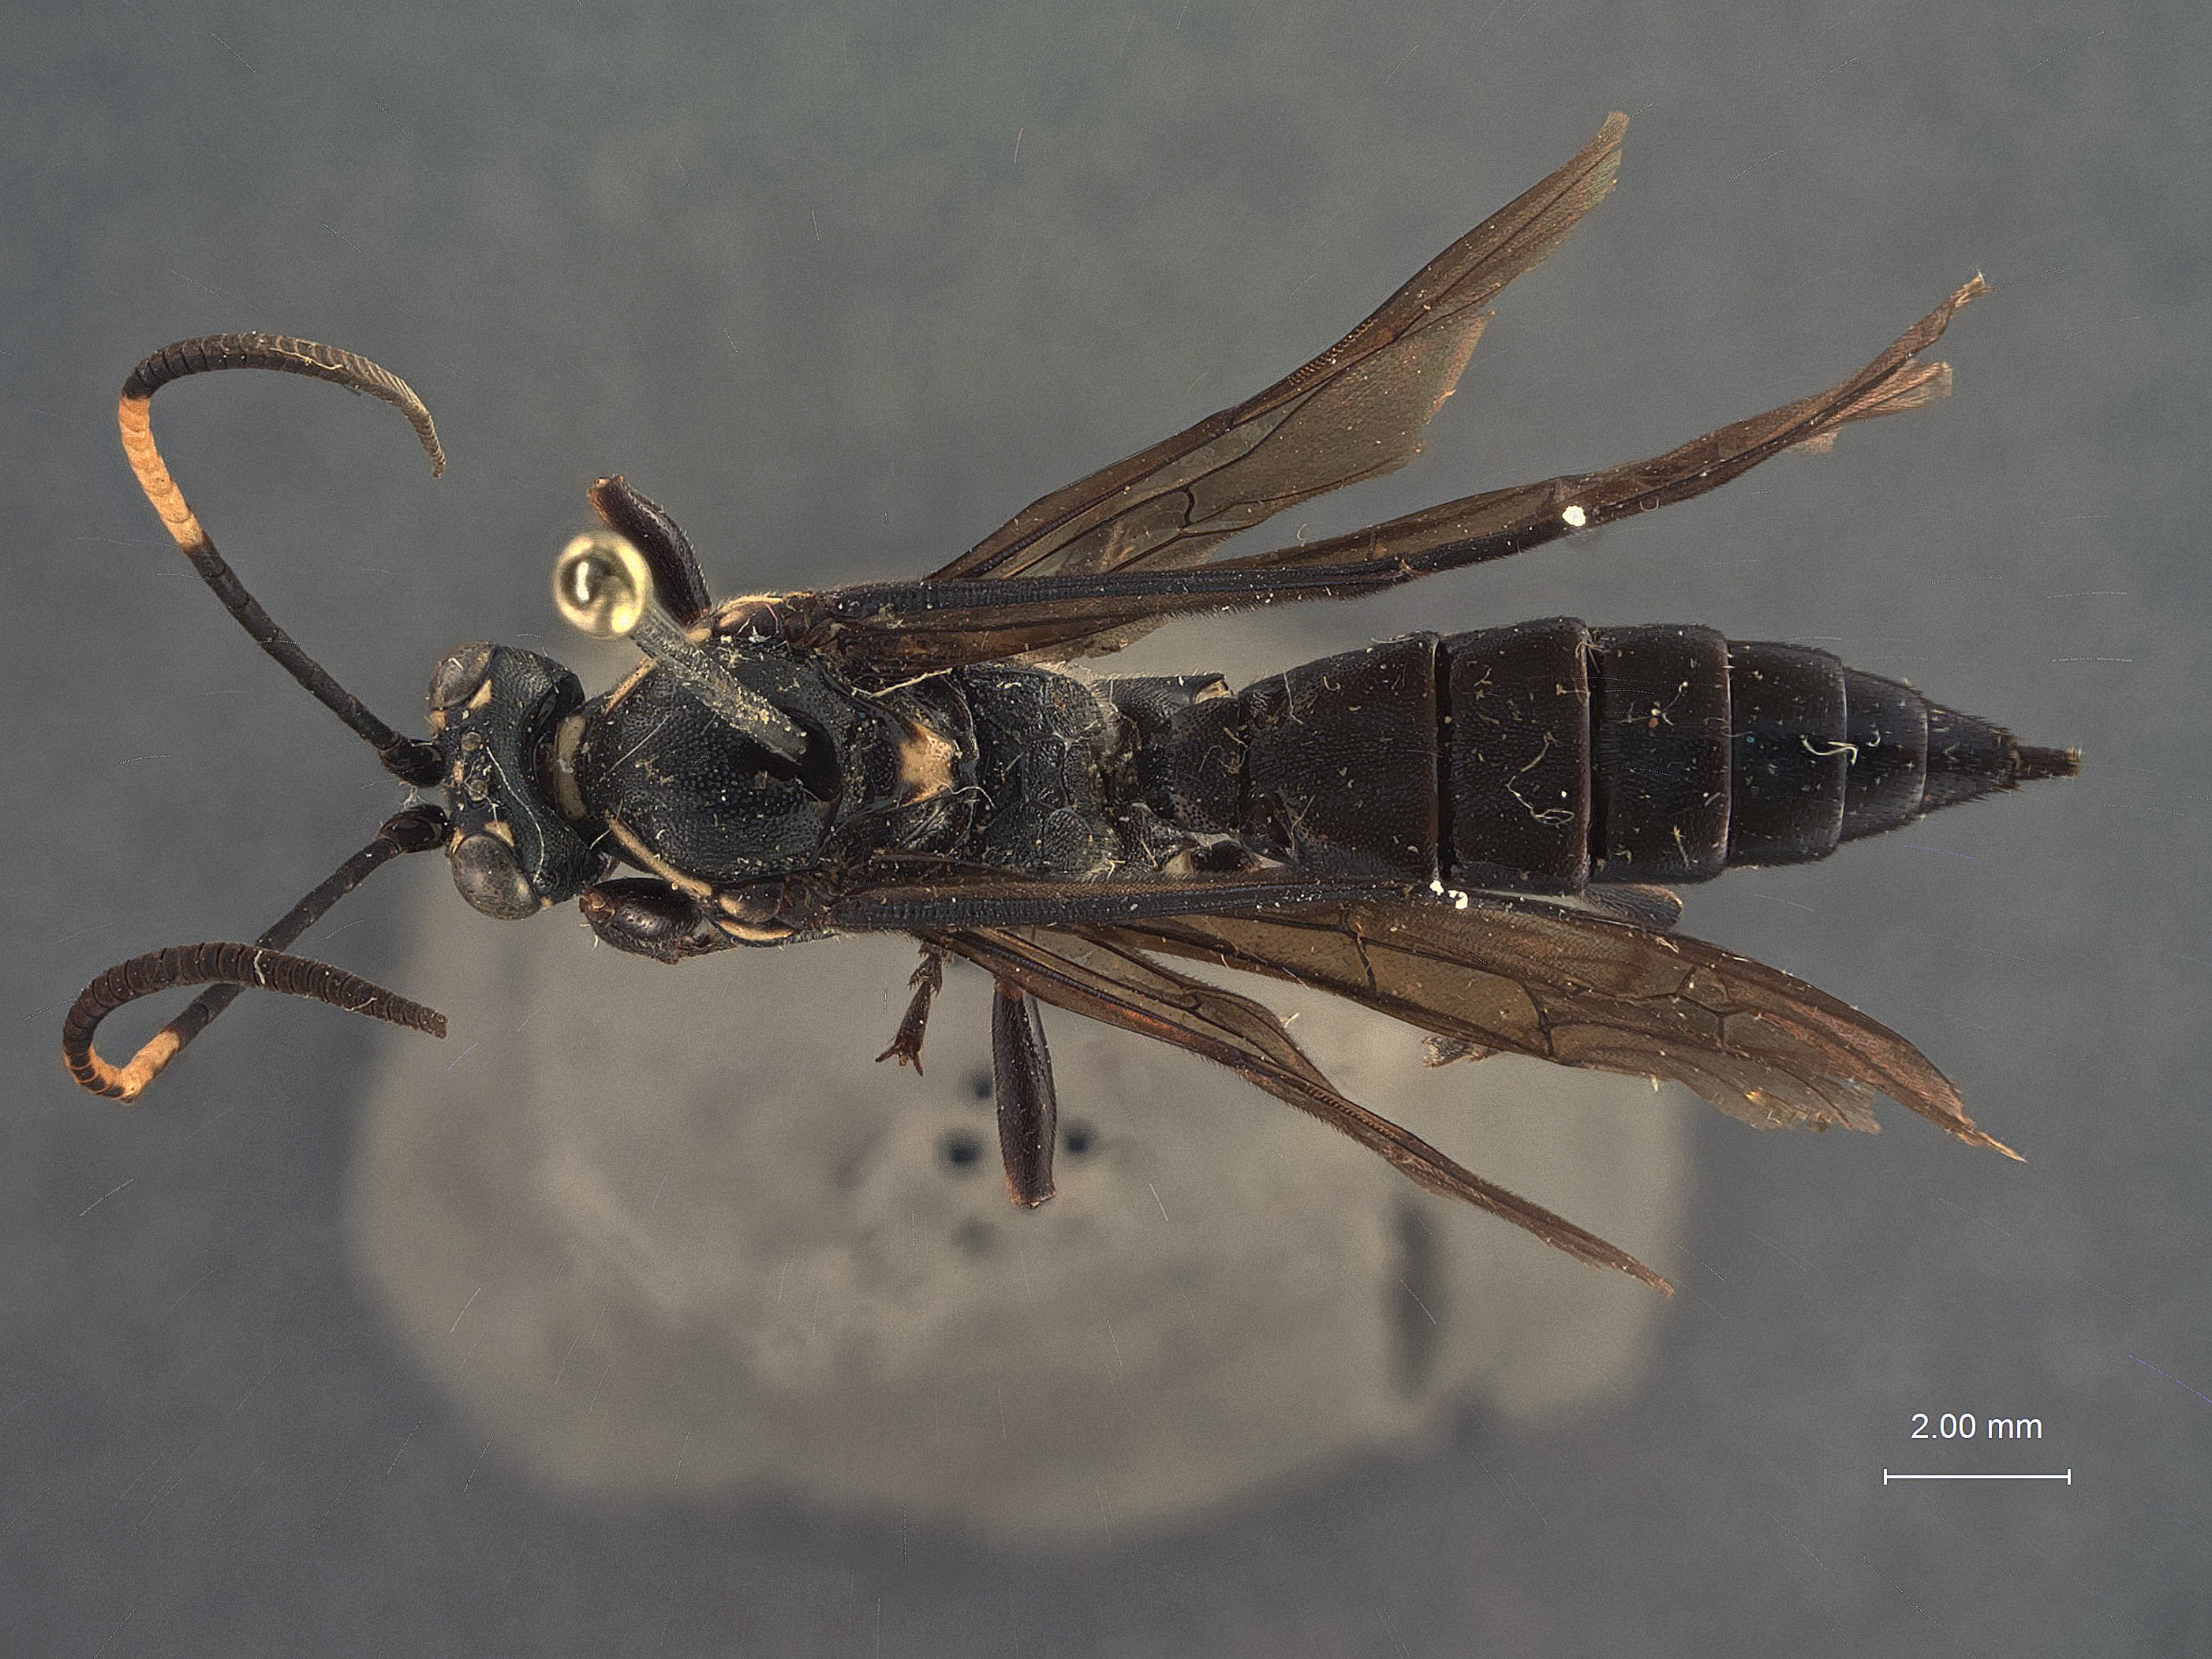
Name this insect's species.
Coelichneumon terebratus
